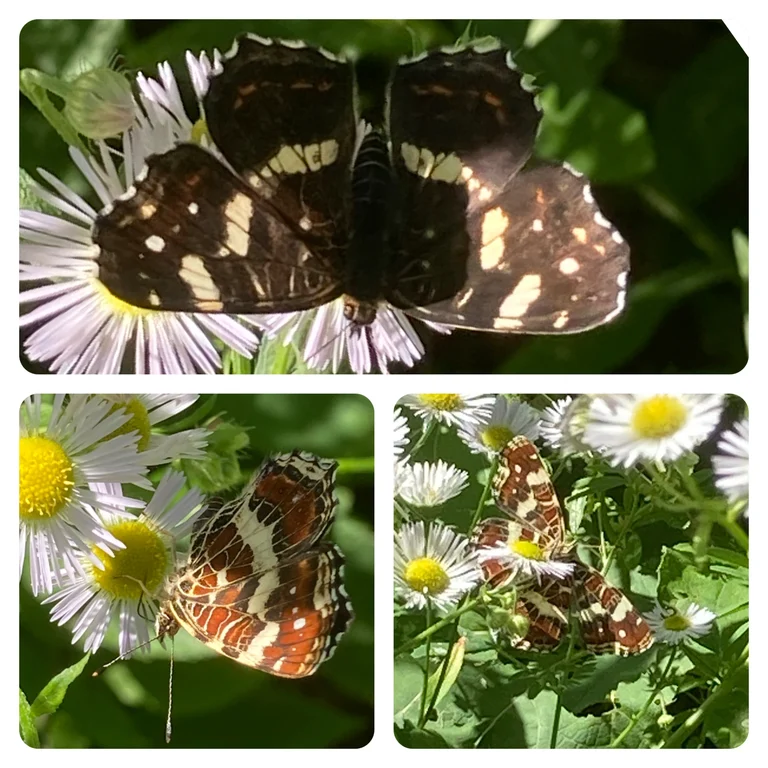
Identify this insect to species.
Araschnia levana
